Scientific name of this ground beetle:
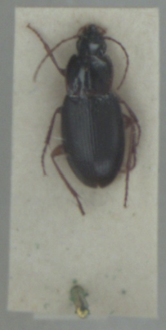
Calathus micropterus
